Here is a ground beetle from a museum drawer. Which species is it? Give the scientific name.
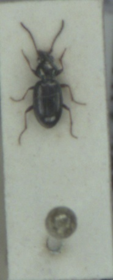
Bembidion lampros
